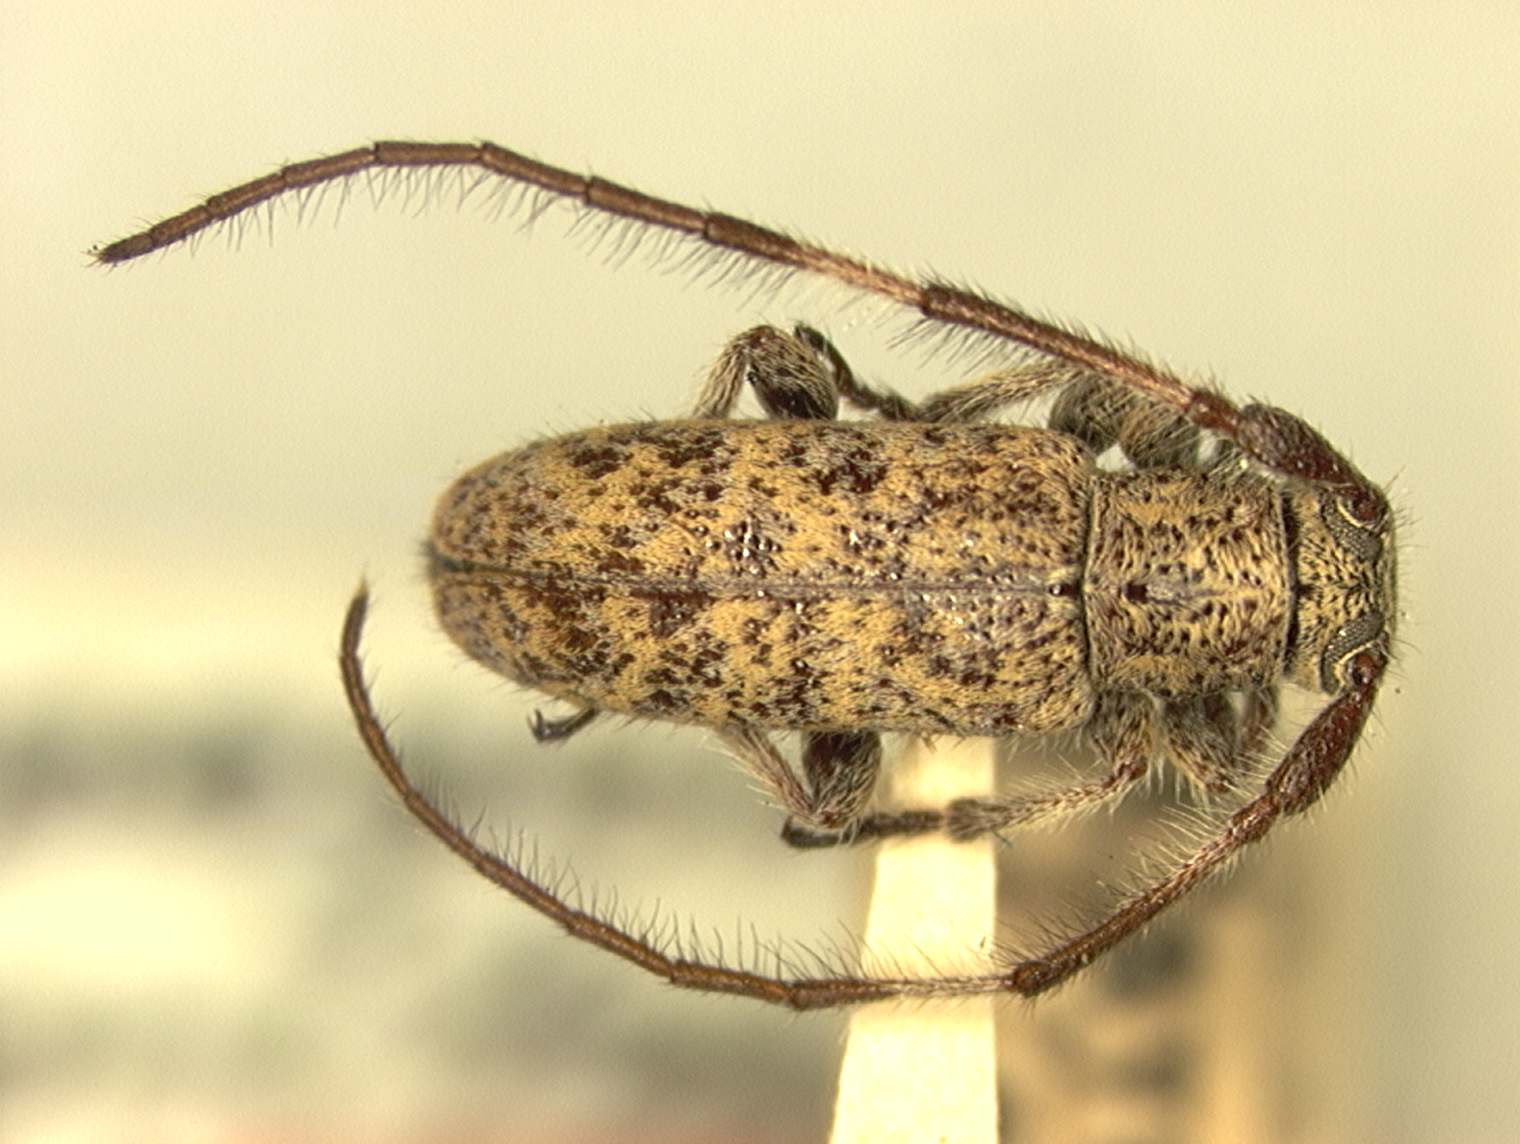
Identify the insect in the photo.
Eupogonius nigritarsis
